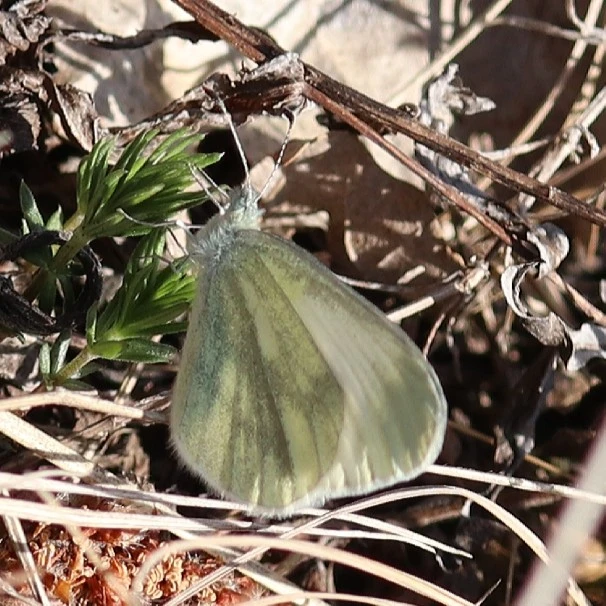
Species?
Leptidea sinapis/juvernica
